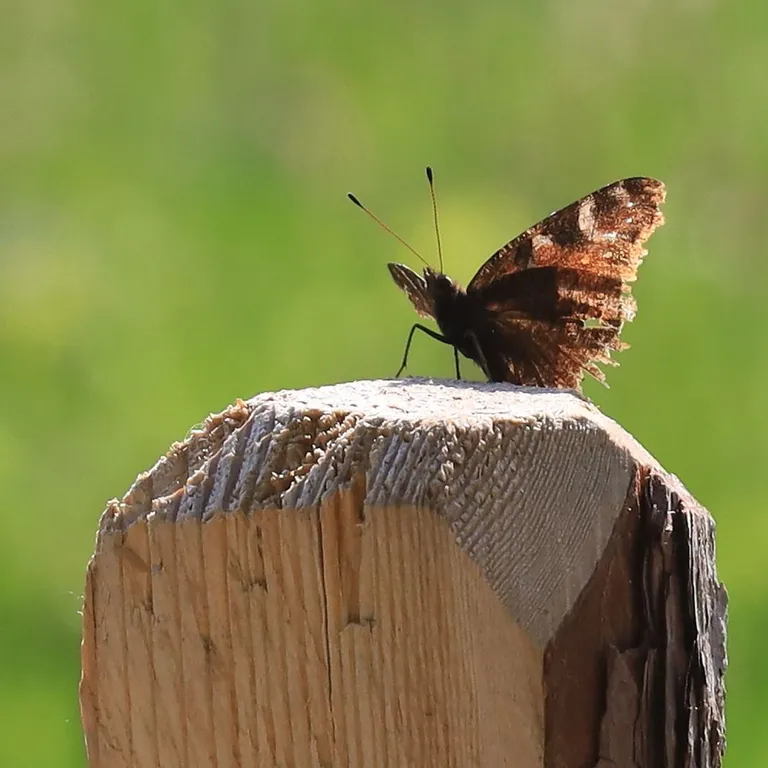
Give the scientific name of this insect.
Aglais urticae
